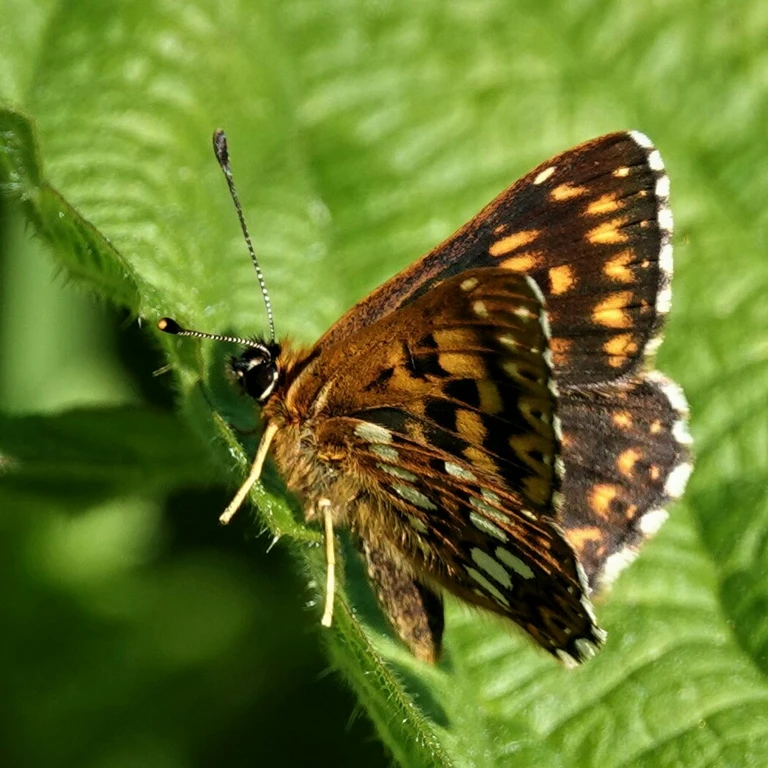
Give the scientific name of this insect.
Hamearis lucina
